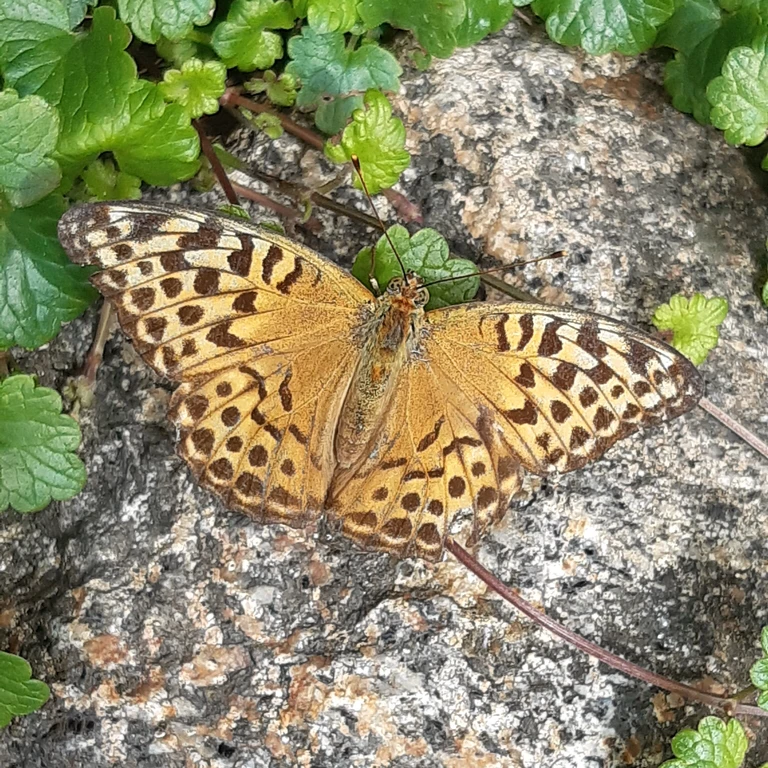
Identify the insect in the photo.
Argynnis paphia
